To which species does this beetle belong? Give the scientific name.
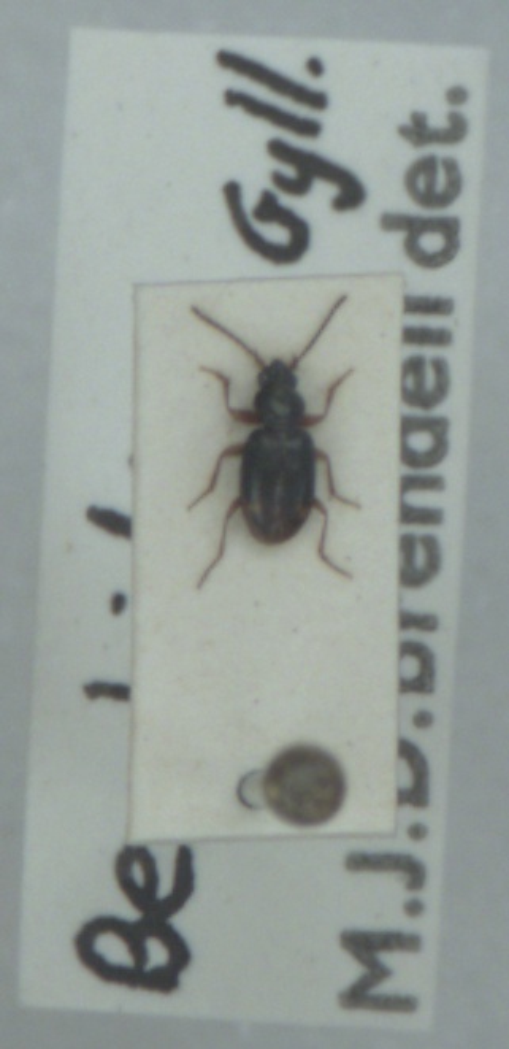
Bembidion assimile
